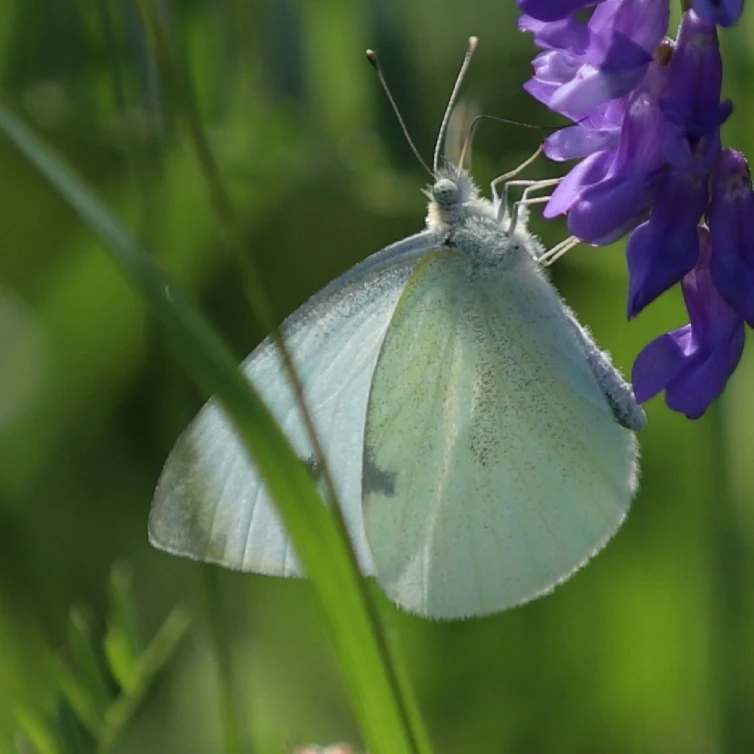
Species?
Pieris rapae
